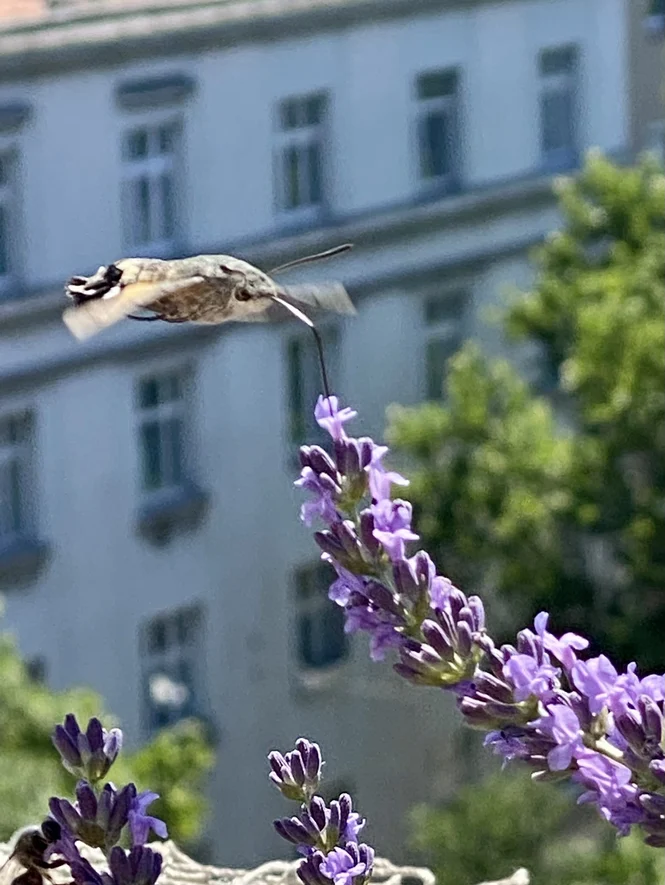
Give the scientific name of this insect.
Macroglossum stellatarum
